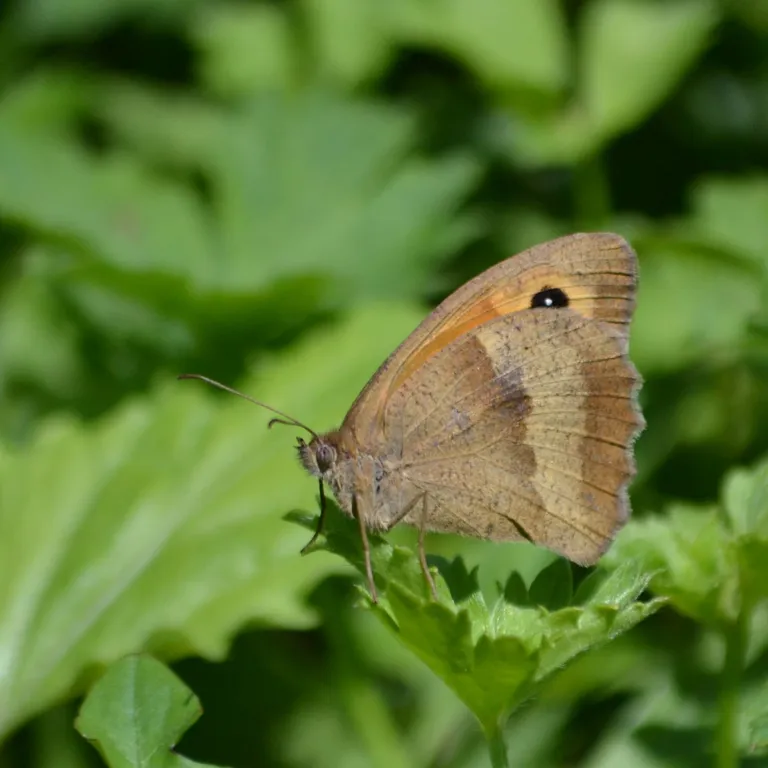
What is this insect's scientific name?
Maniola jurtina
